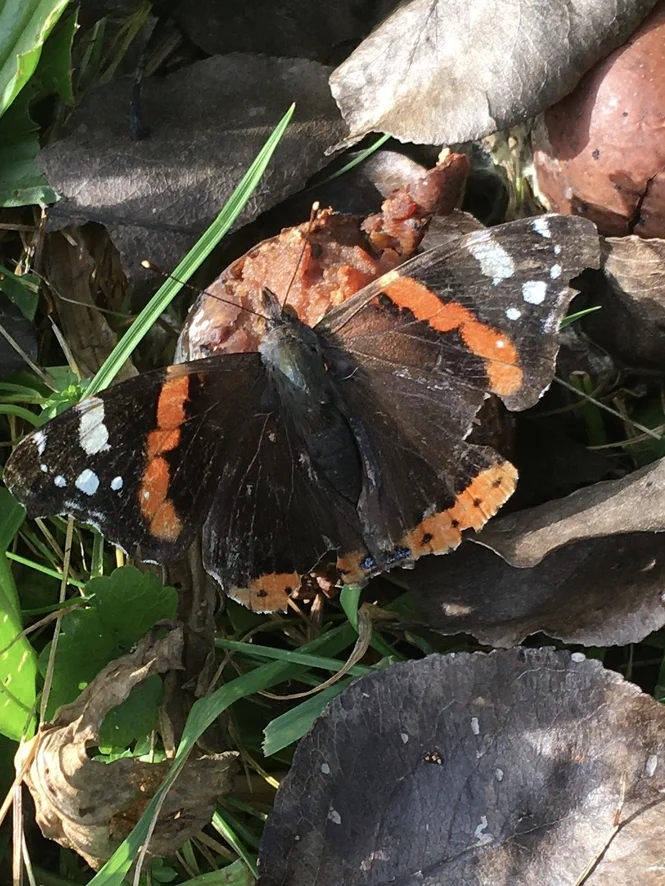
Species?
Vanessa atalanta
